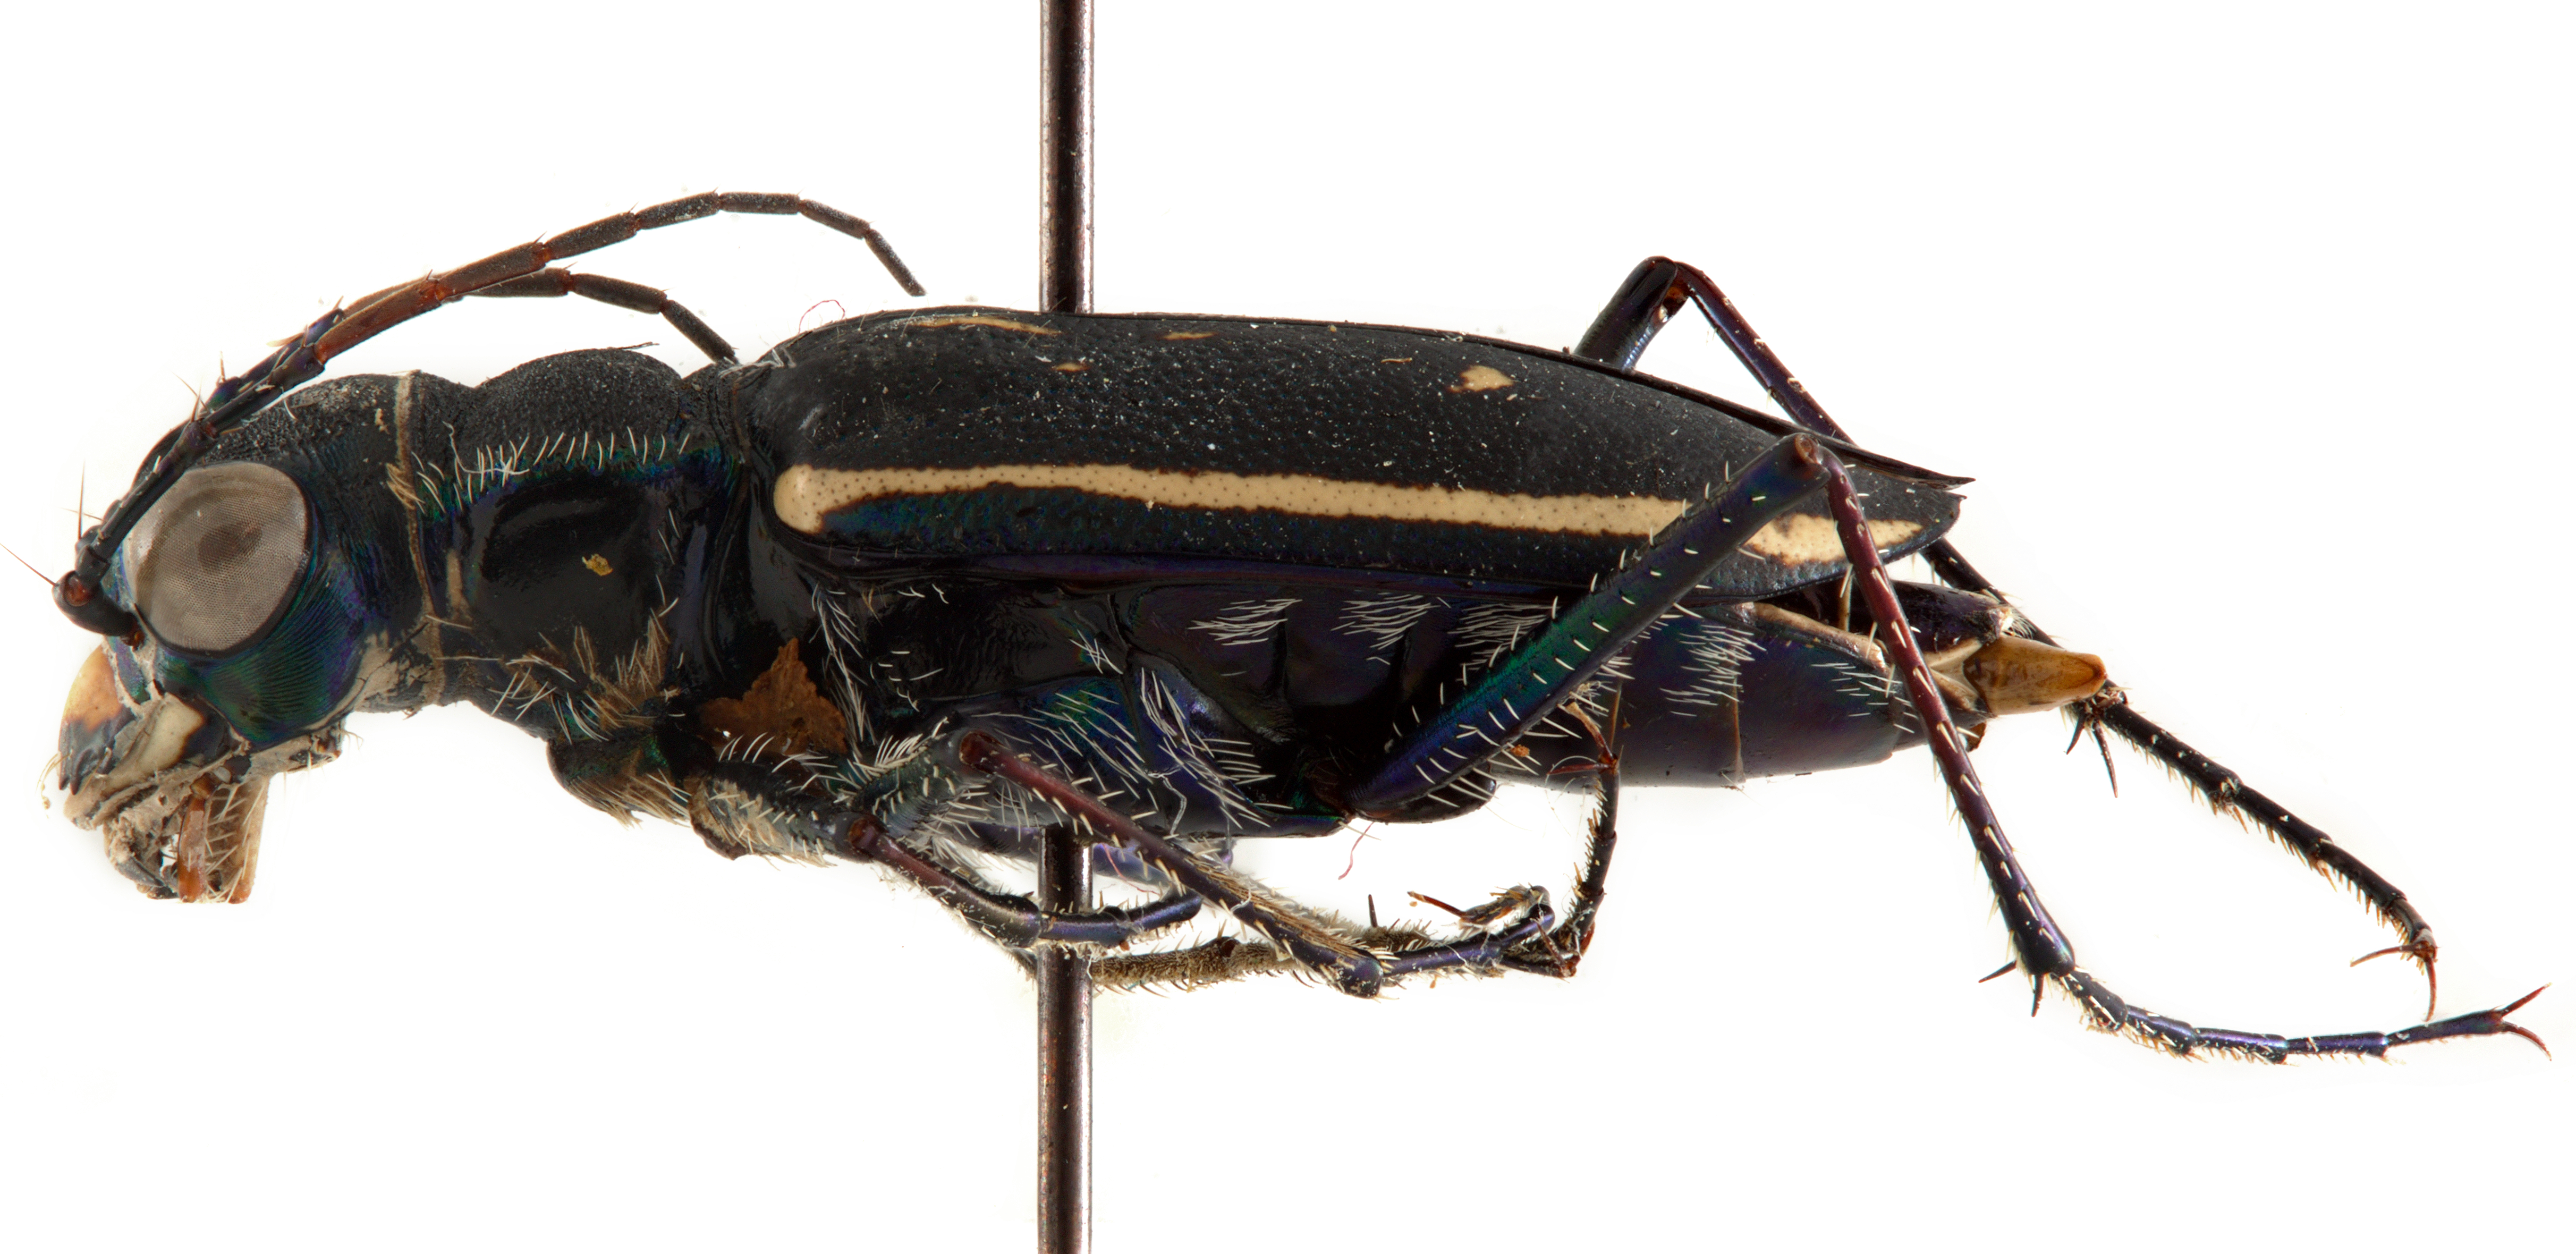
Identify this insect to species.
Ropaloteres cinctus
